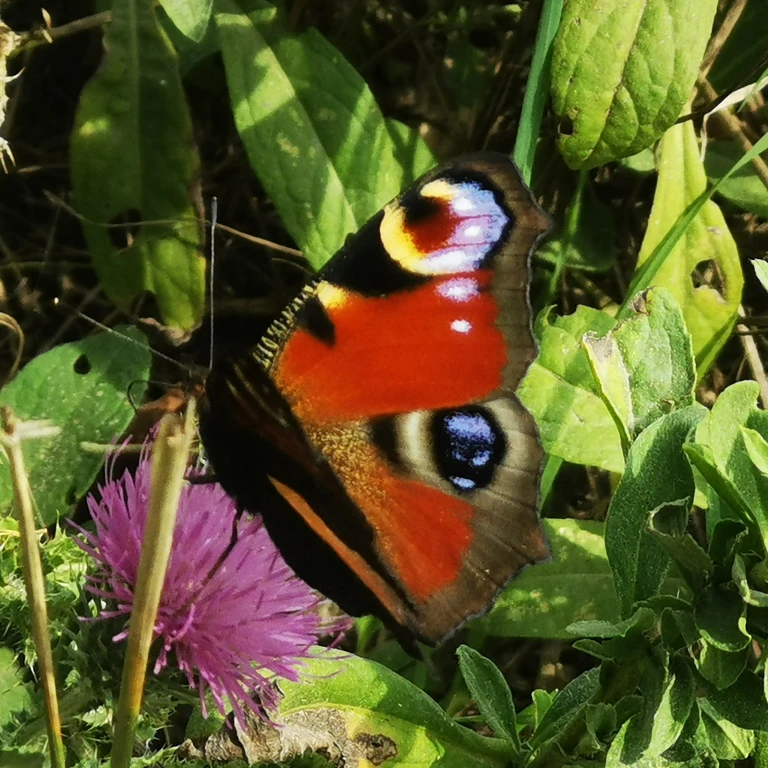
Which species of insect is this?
Aglais io
